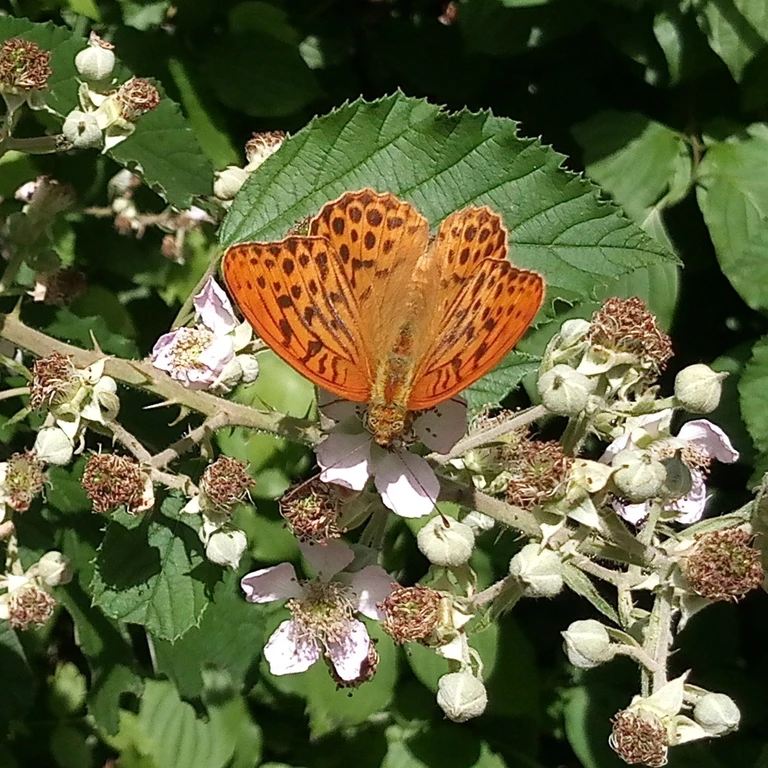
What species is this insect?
Argynnis paphia
